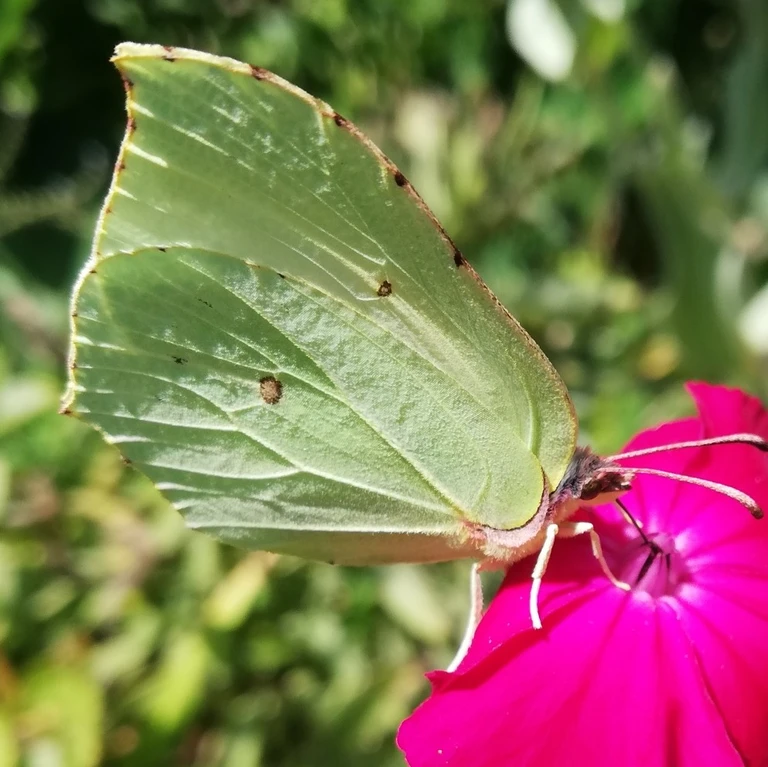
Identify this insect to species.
Gonepteryx rhamni
